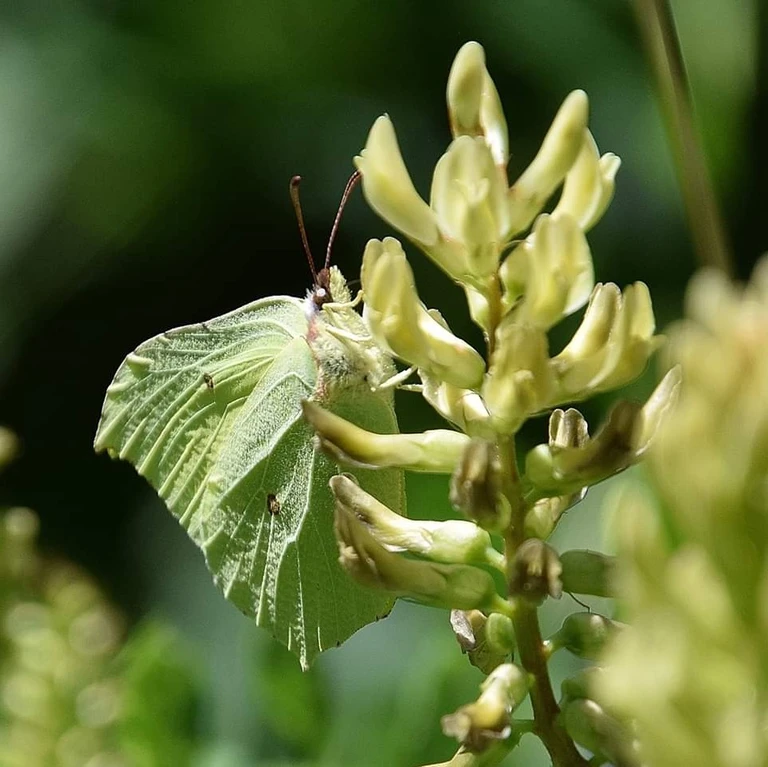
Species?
Gonepteryx rhamni
